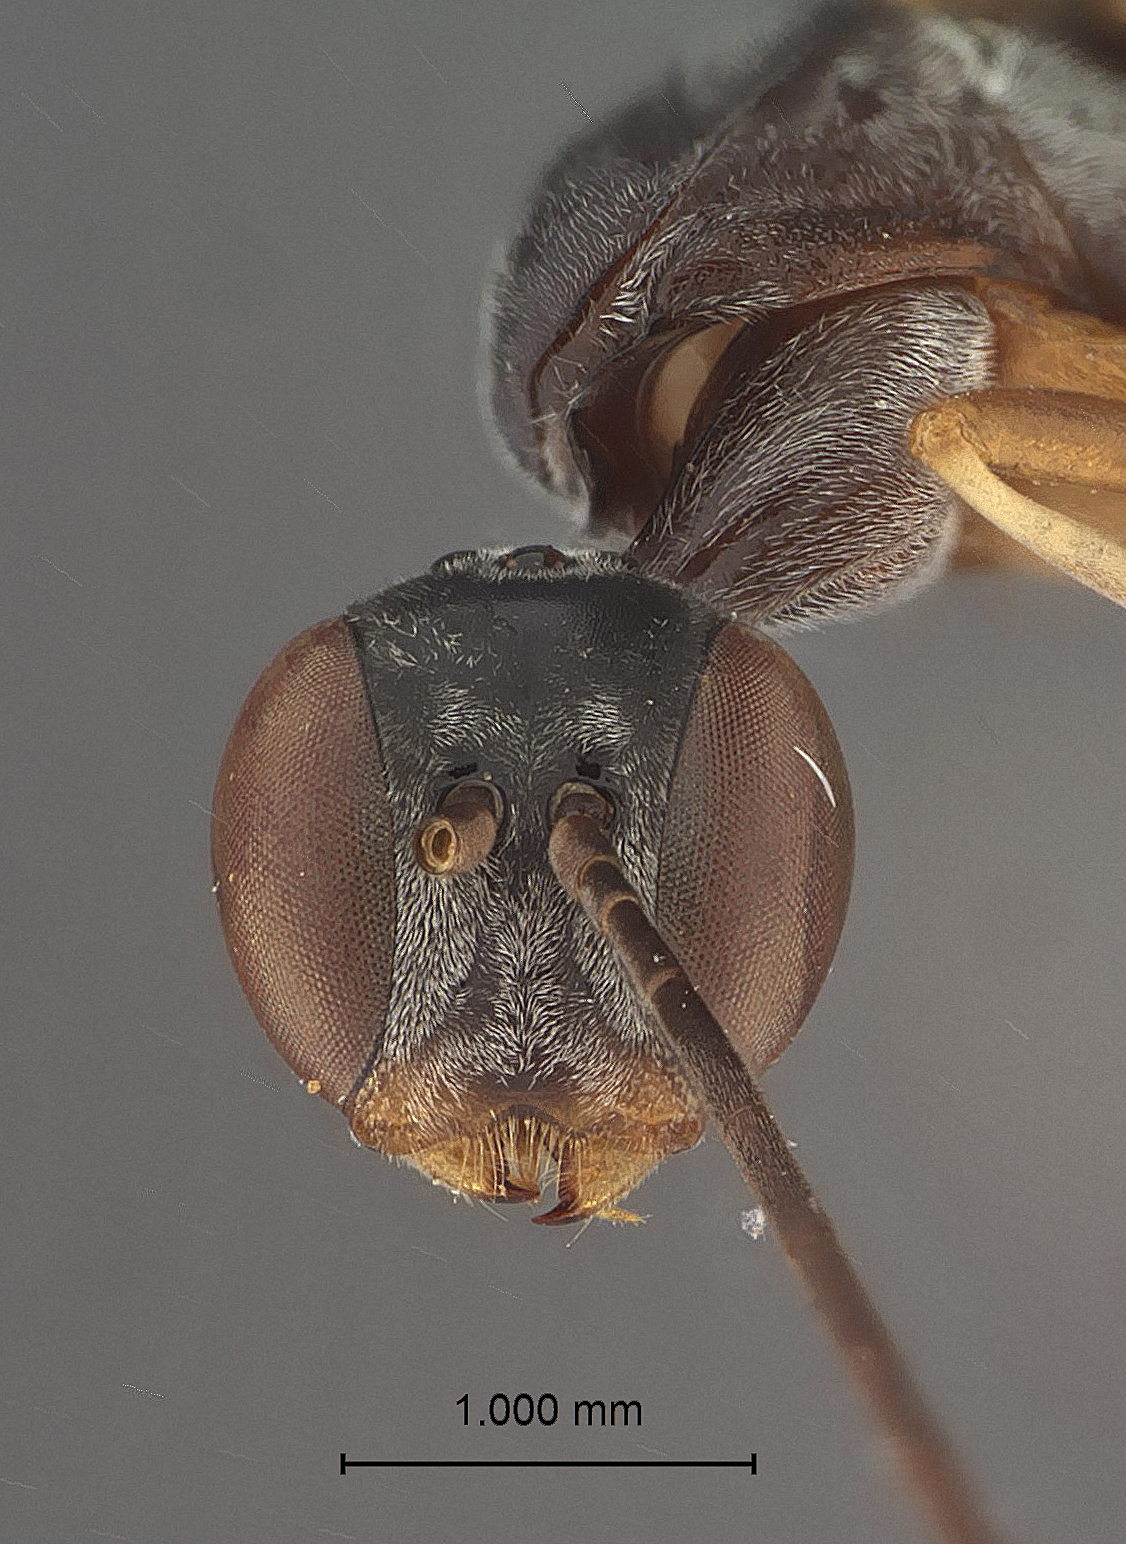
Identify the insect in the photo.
Gasteruption subhamatum
